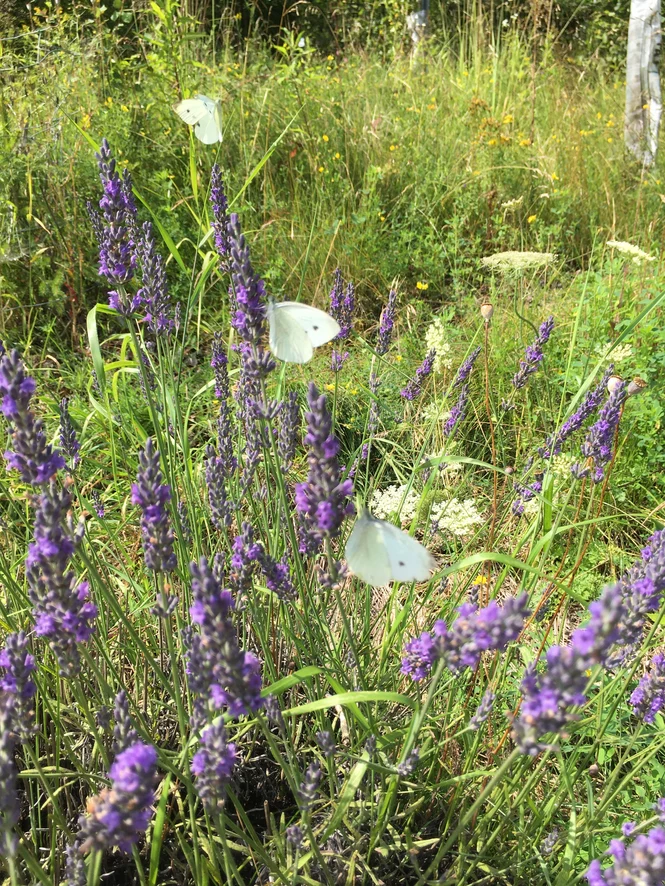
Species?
Pieris rapae
